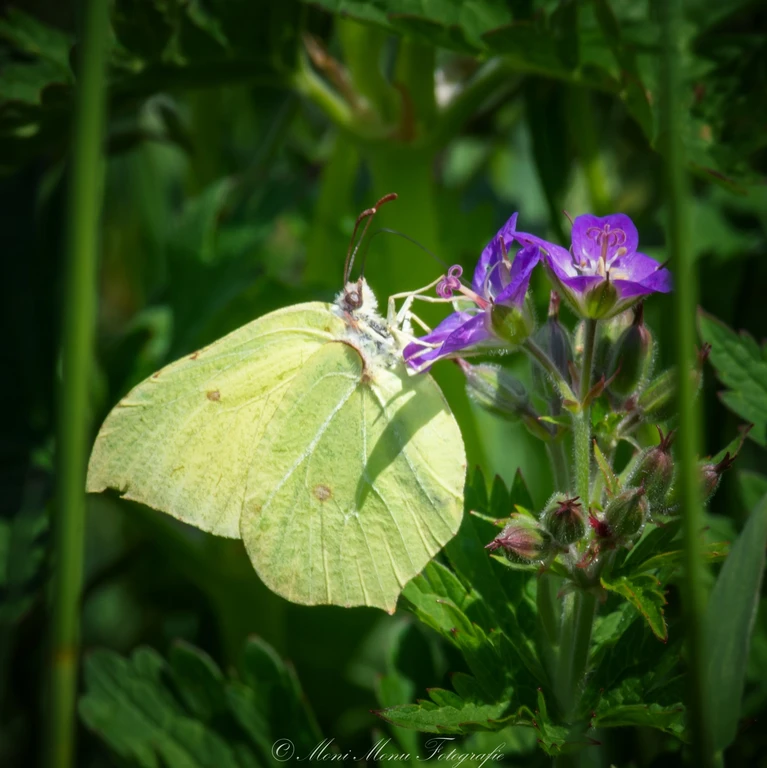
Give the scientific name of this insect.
Gonepteryx rhamni
